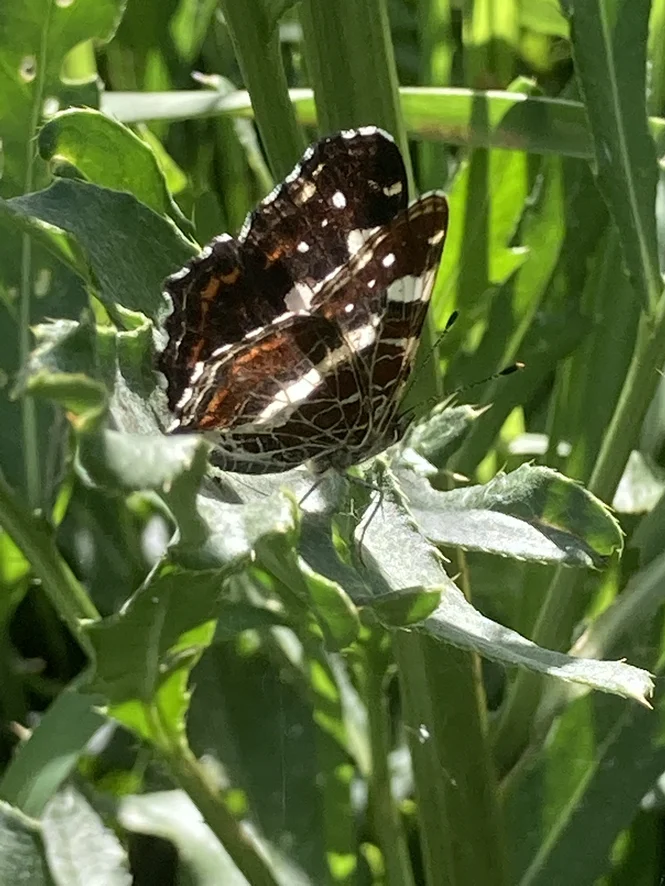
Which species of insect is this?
Araschnia levana
